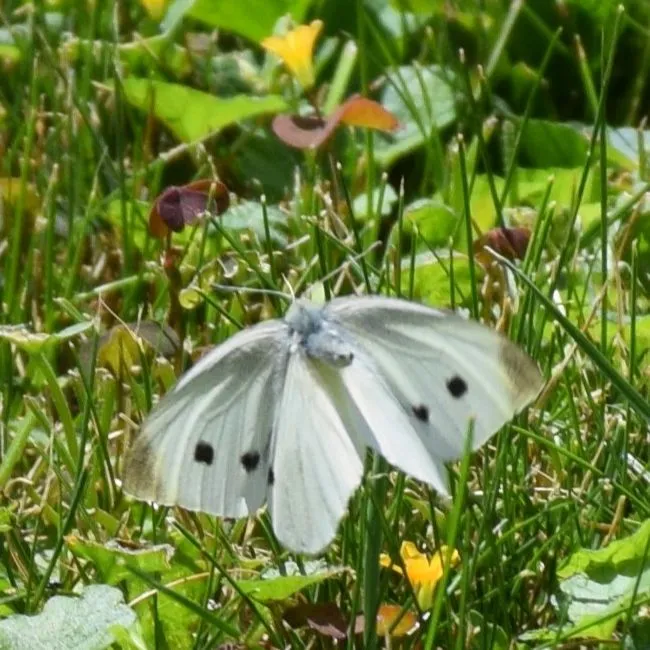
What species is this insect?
Pieris rapae
